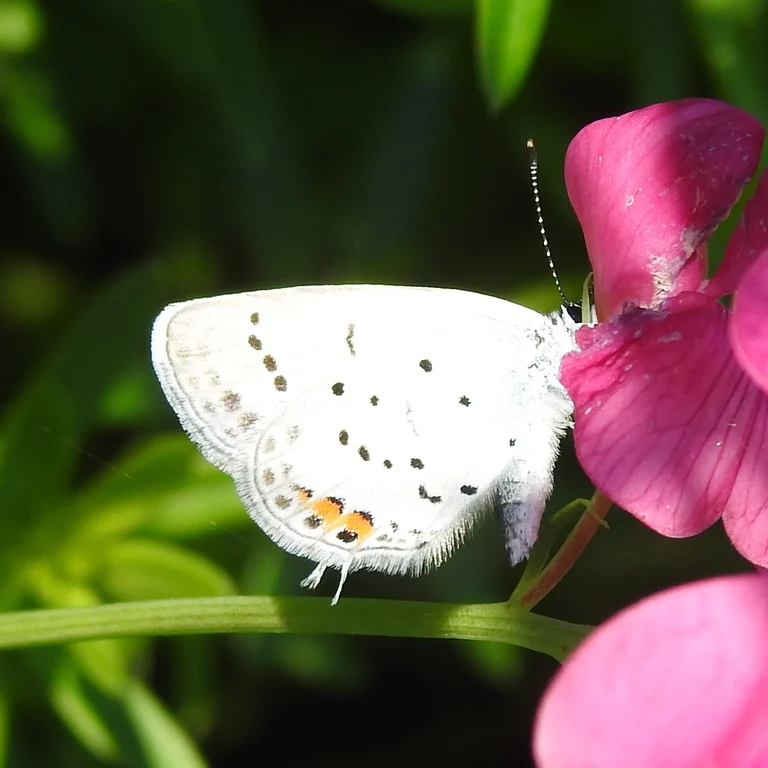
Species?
Cupido argiades (also Elkalyce argiades)
